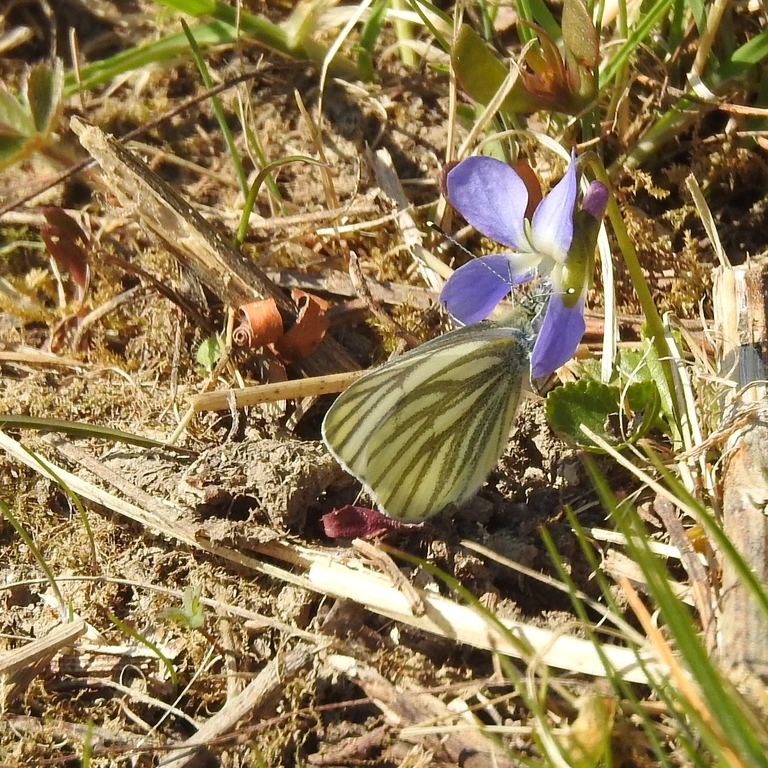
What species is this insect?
Pieris napi
